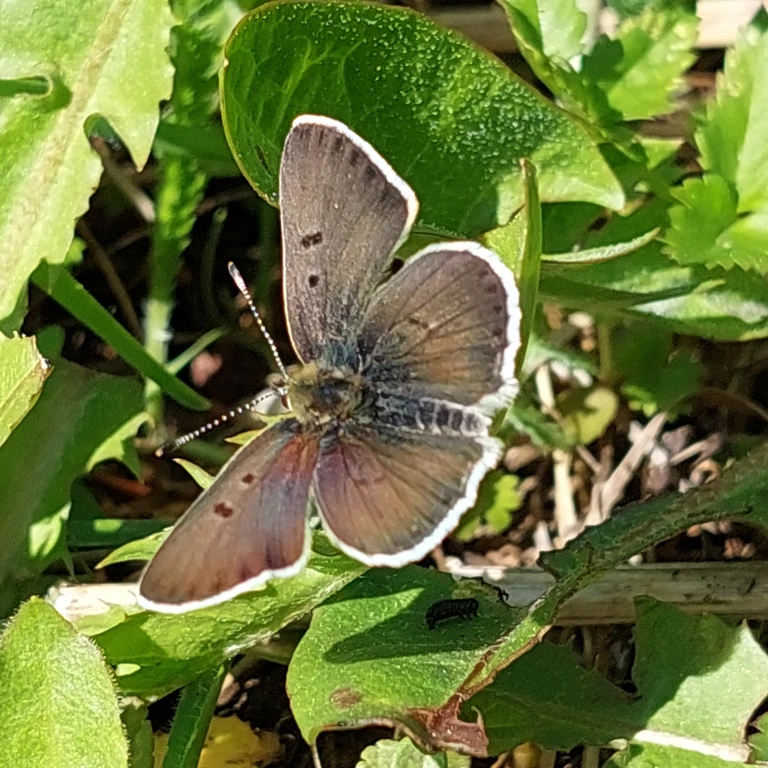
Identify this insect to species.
Lycaena tityrus (also Loweia tityrus)
